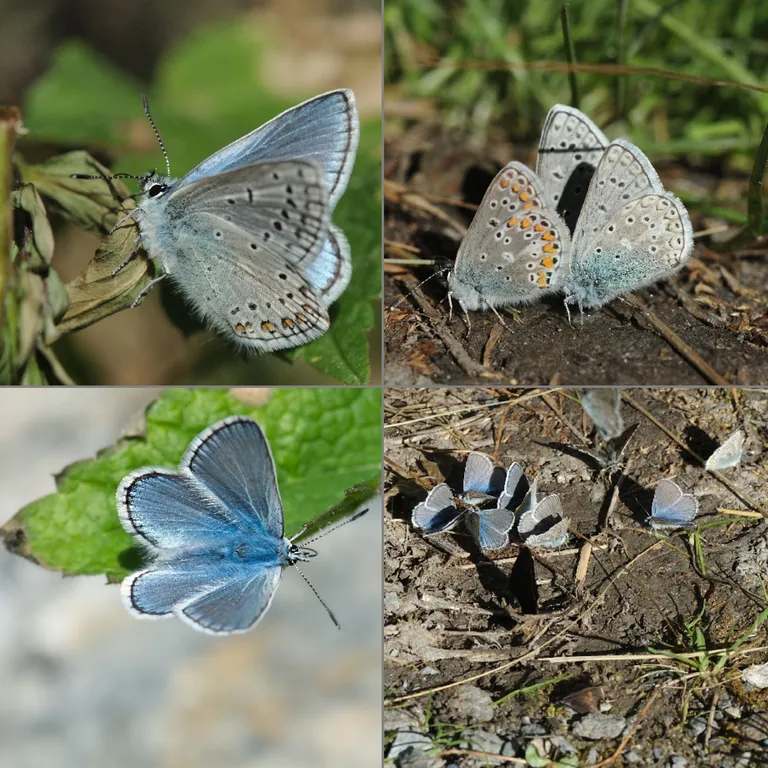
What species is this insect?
Polyommatus eros
